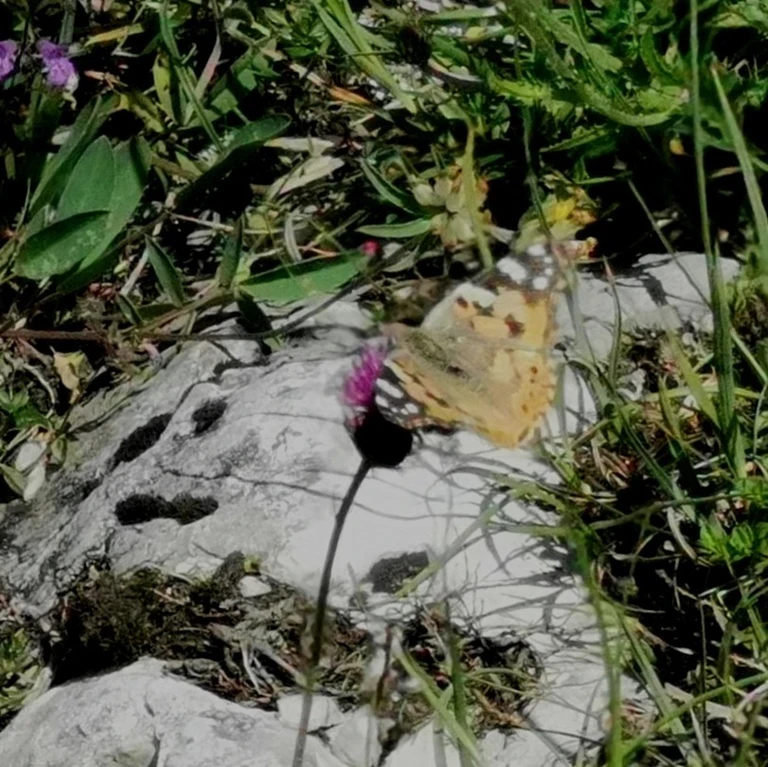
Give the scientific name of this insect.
Vanessa cardui
